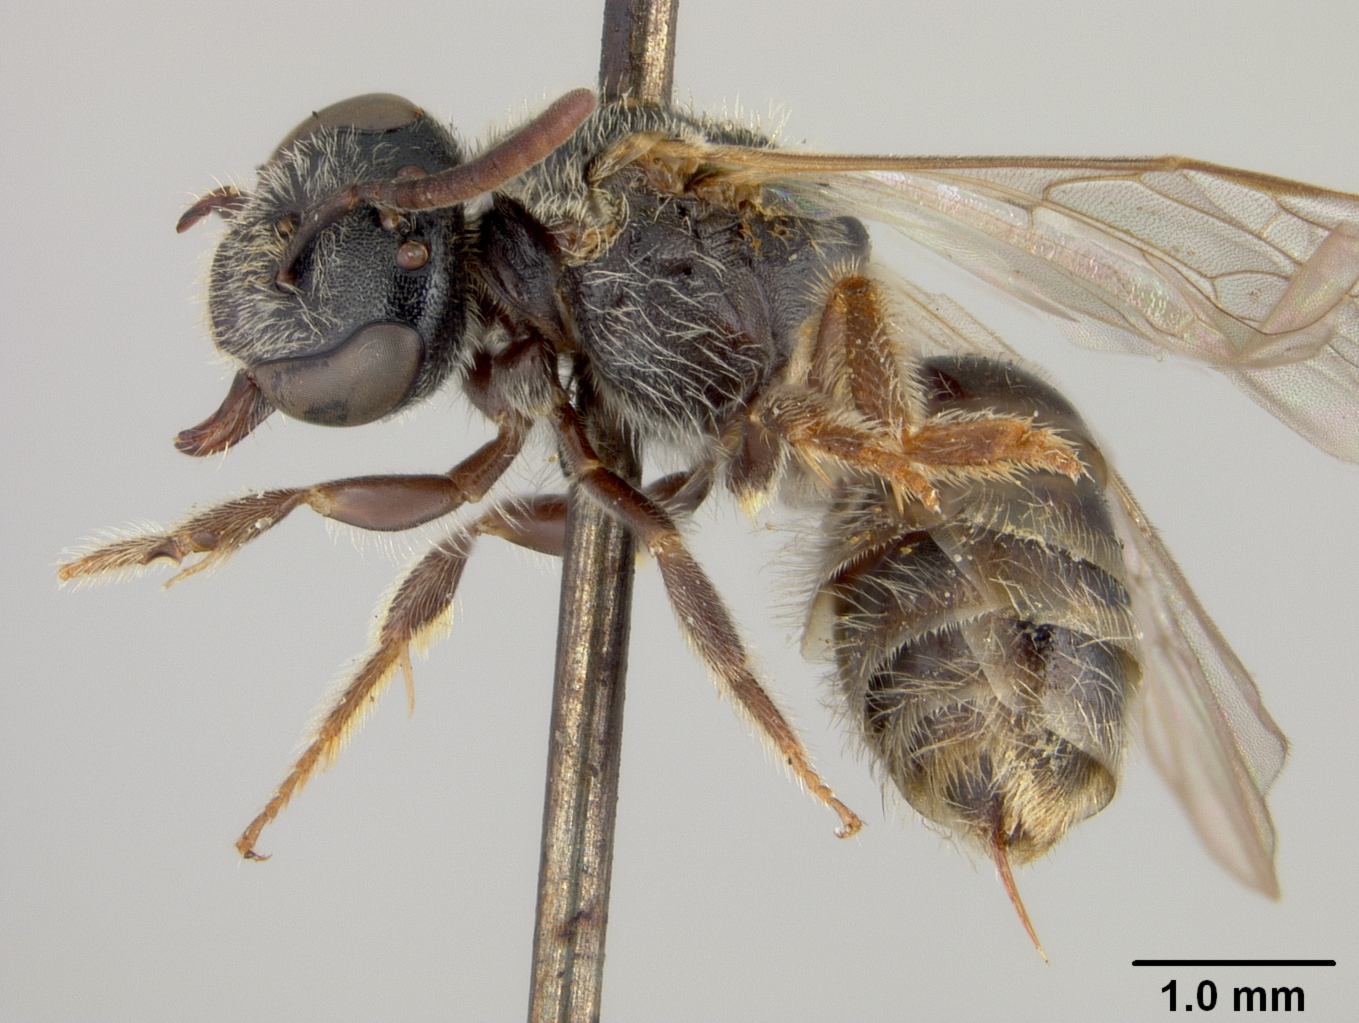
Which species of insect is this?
Halictus transpositus
